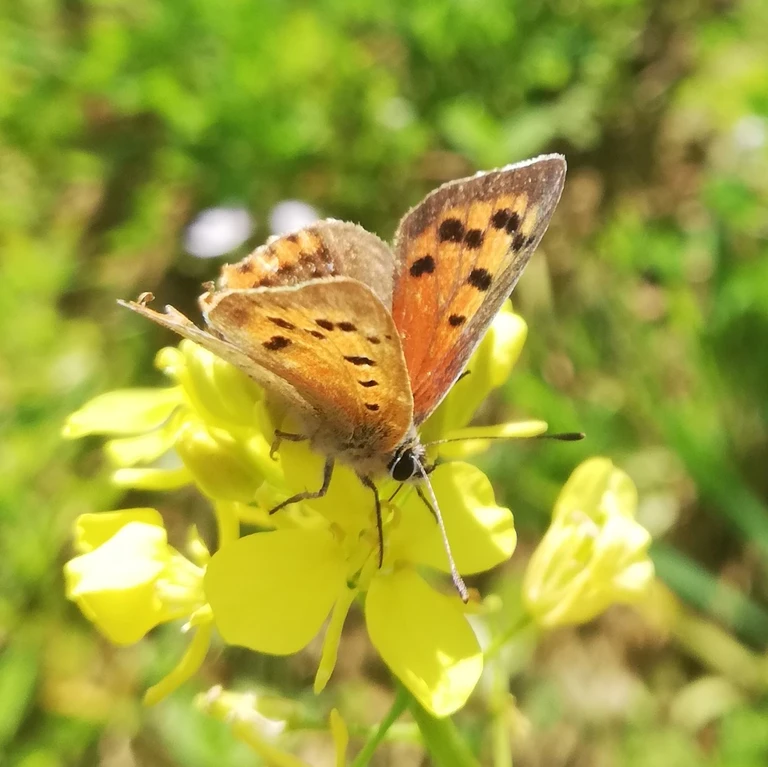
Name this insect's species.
Lycaena phlaeas
